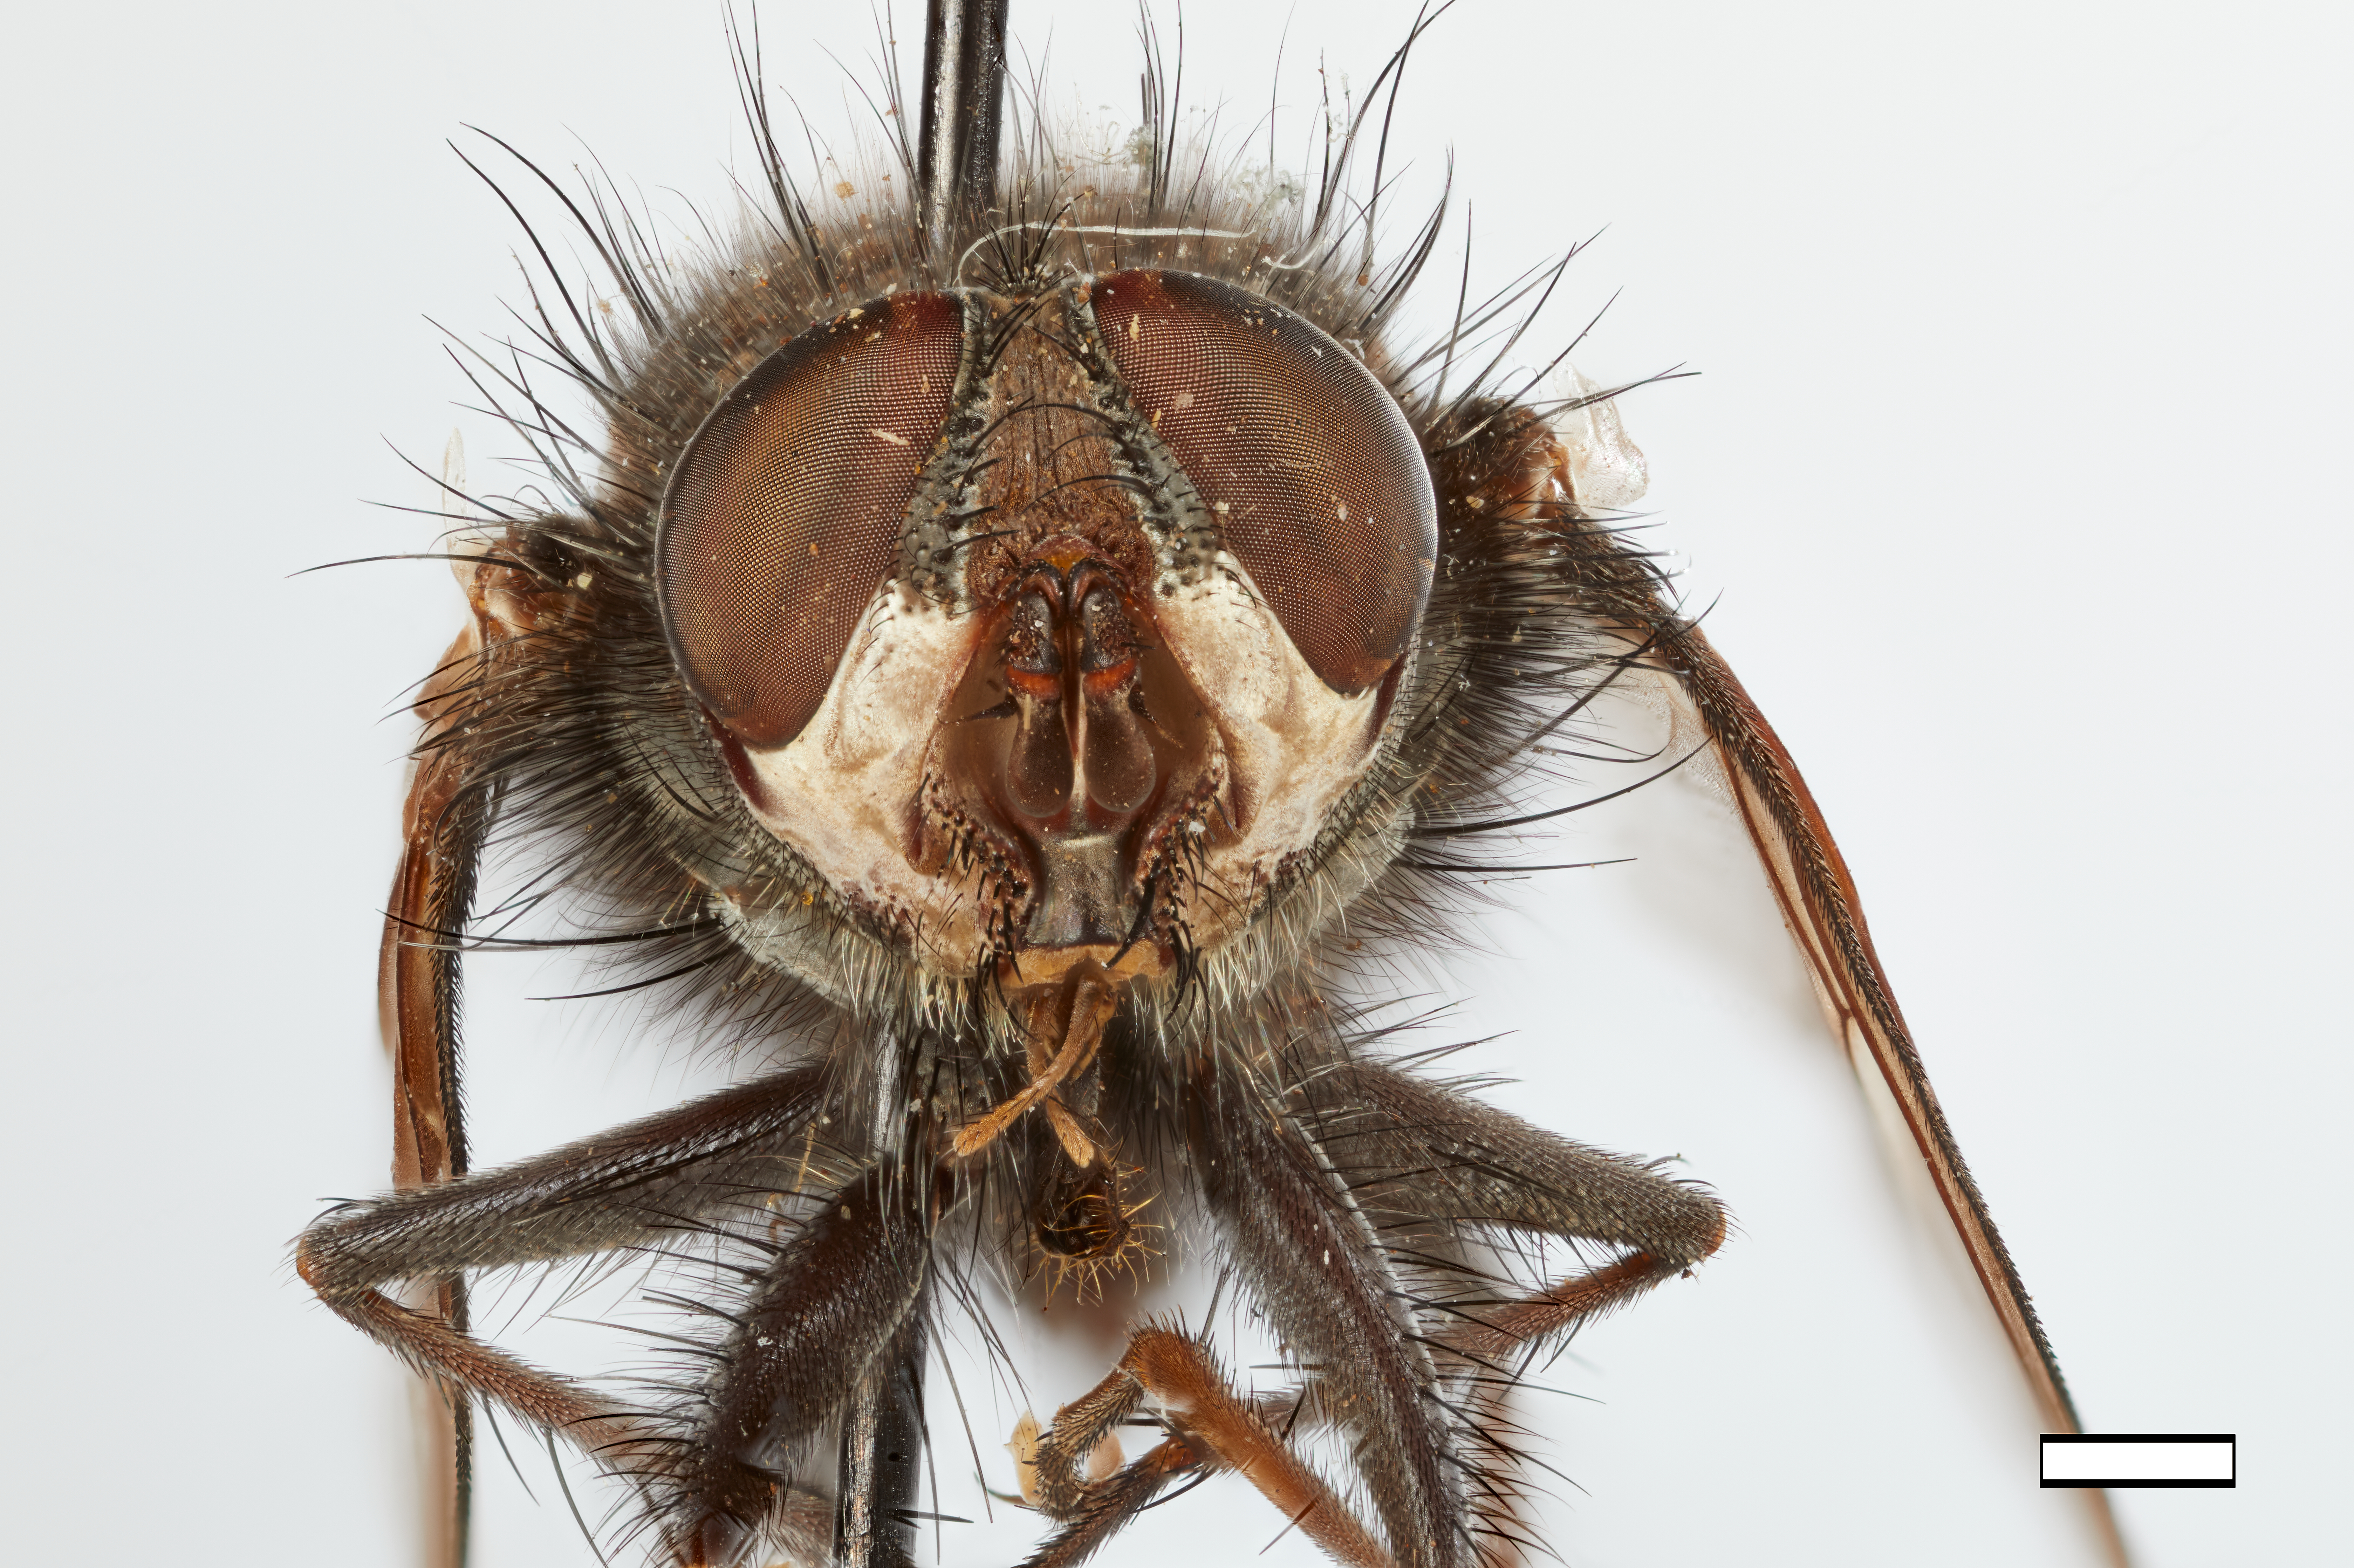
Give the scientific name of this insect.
Psecacera latiforceps
